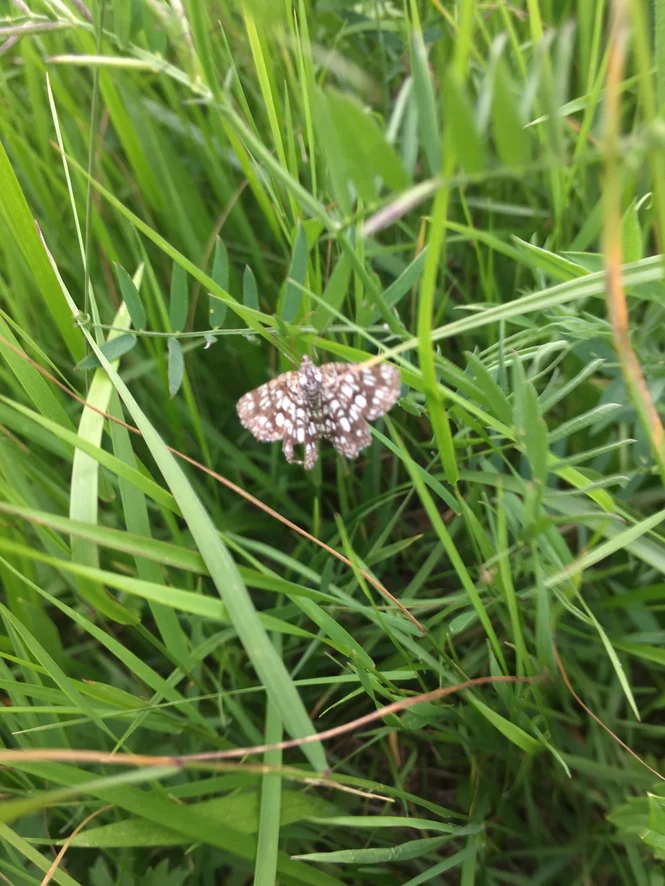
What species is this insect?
Chiasmia clathrata
